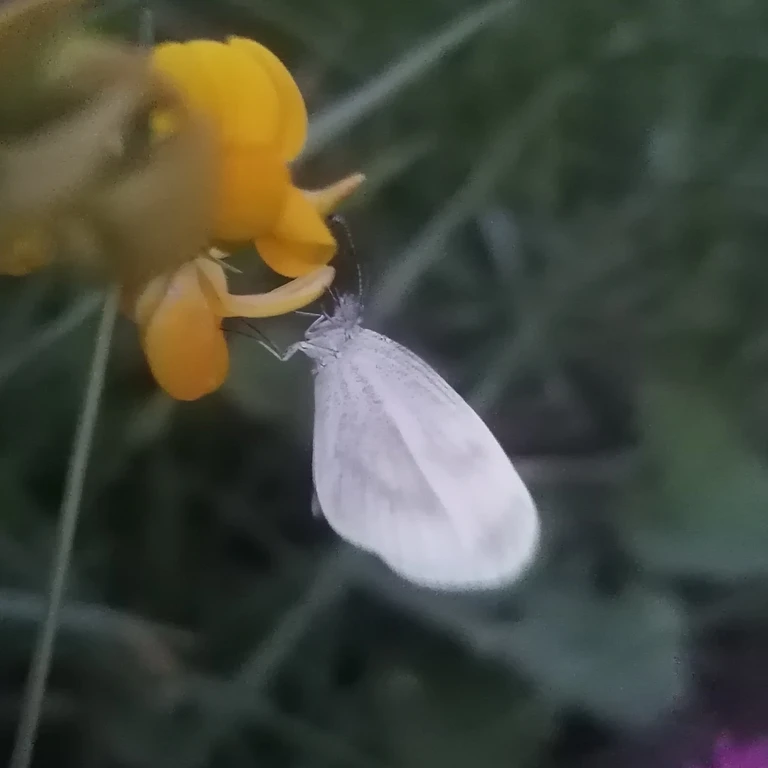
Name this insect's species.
Leptidea sinapis/juvernica
